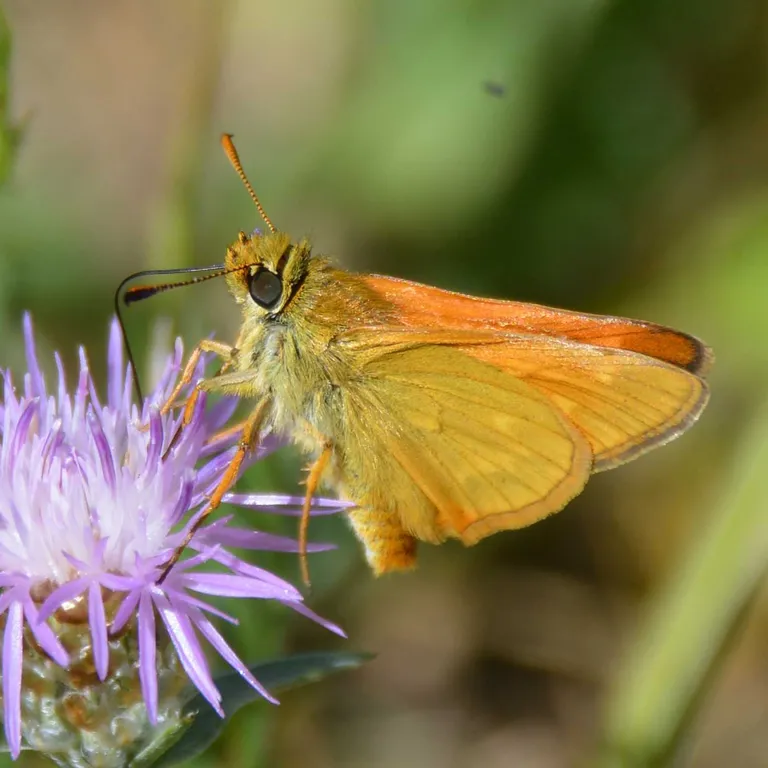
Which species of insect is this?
Ochlodes sylvanus (also Ochlodes venata)
